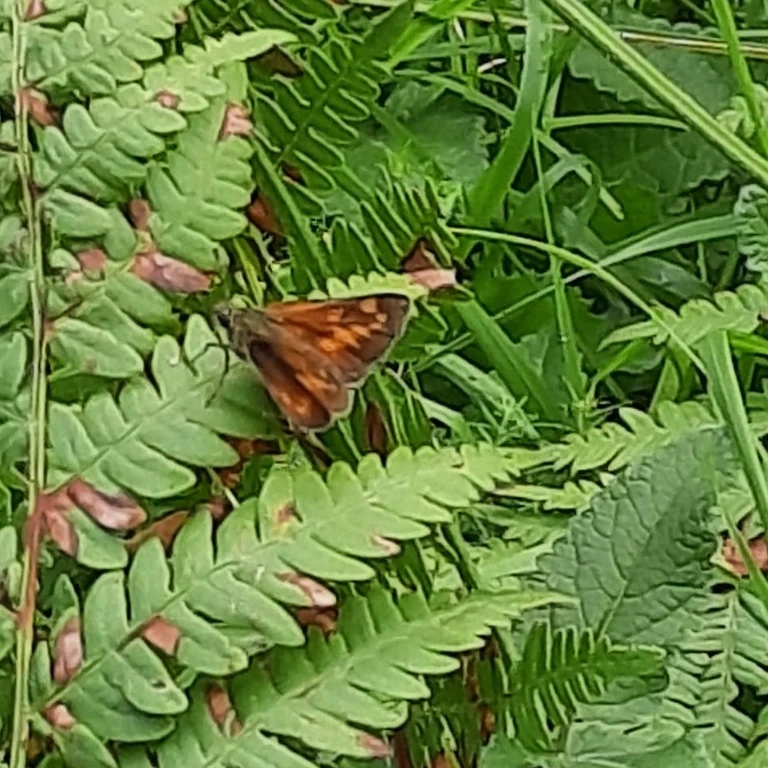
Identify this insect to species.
Ochlodes sylvanus (also Ochlodes venata)
